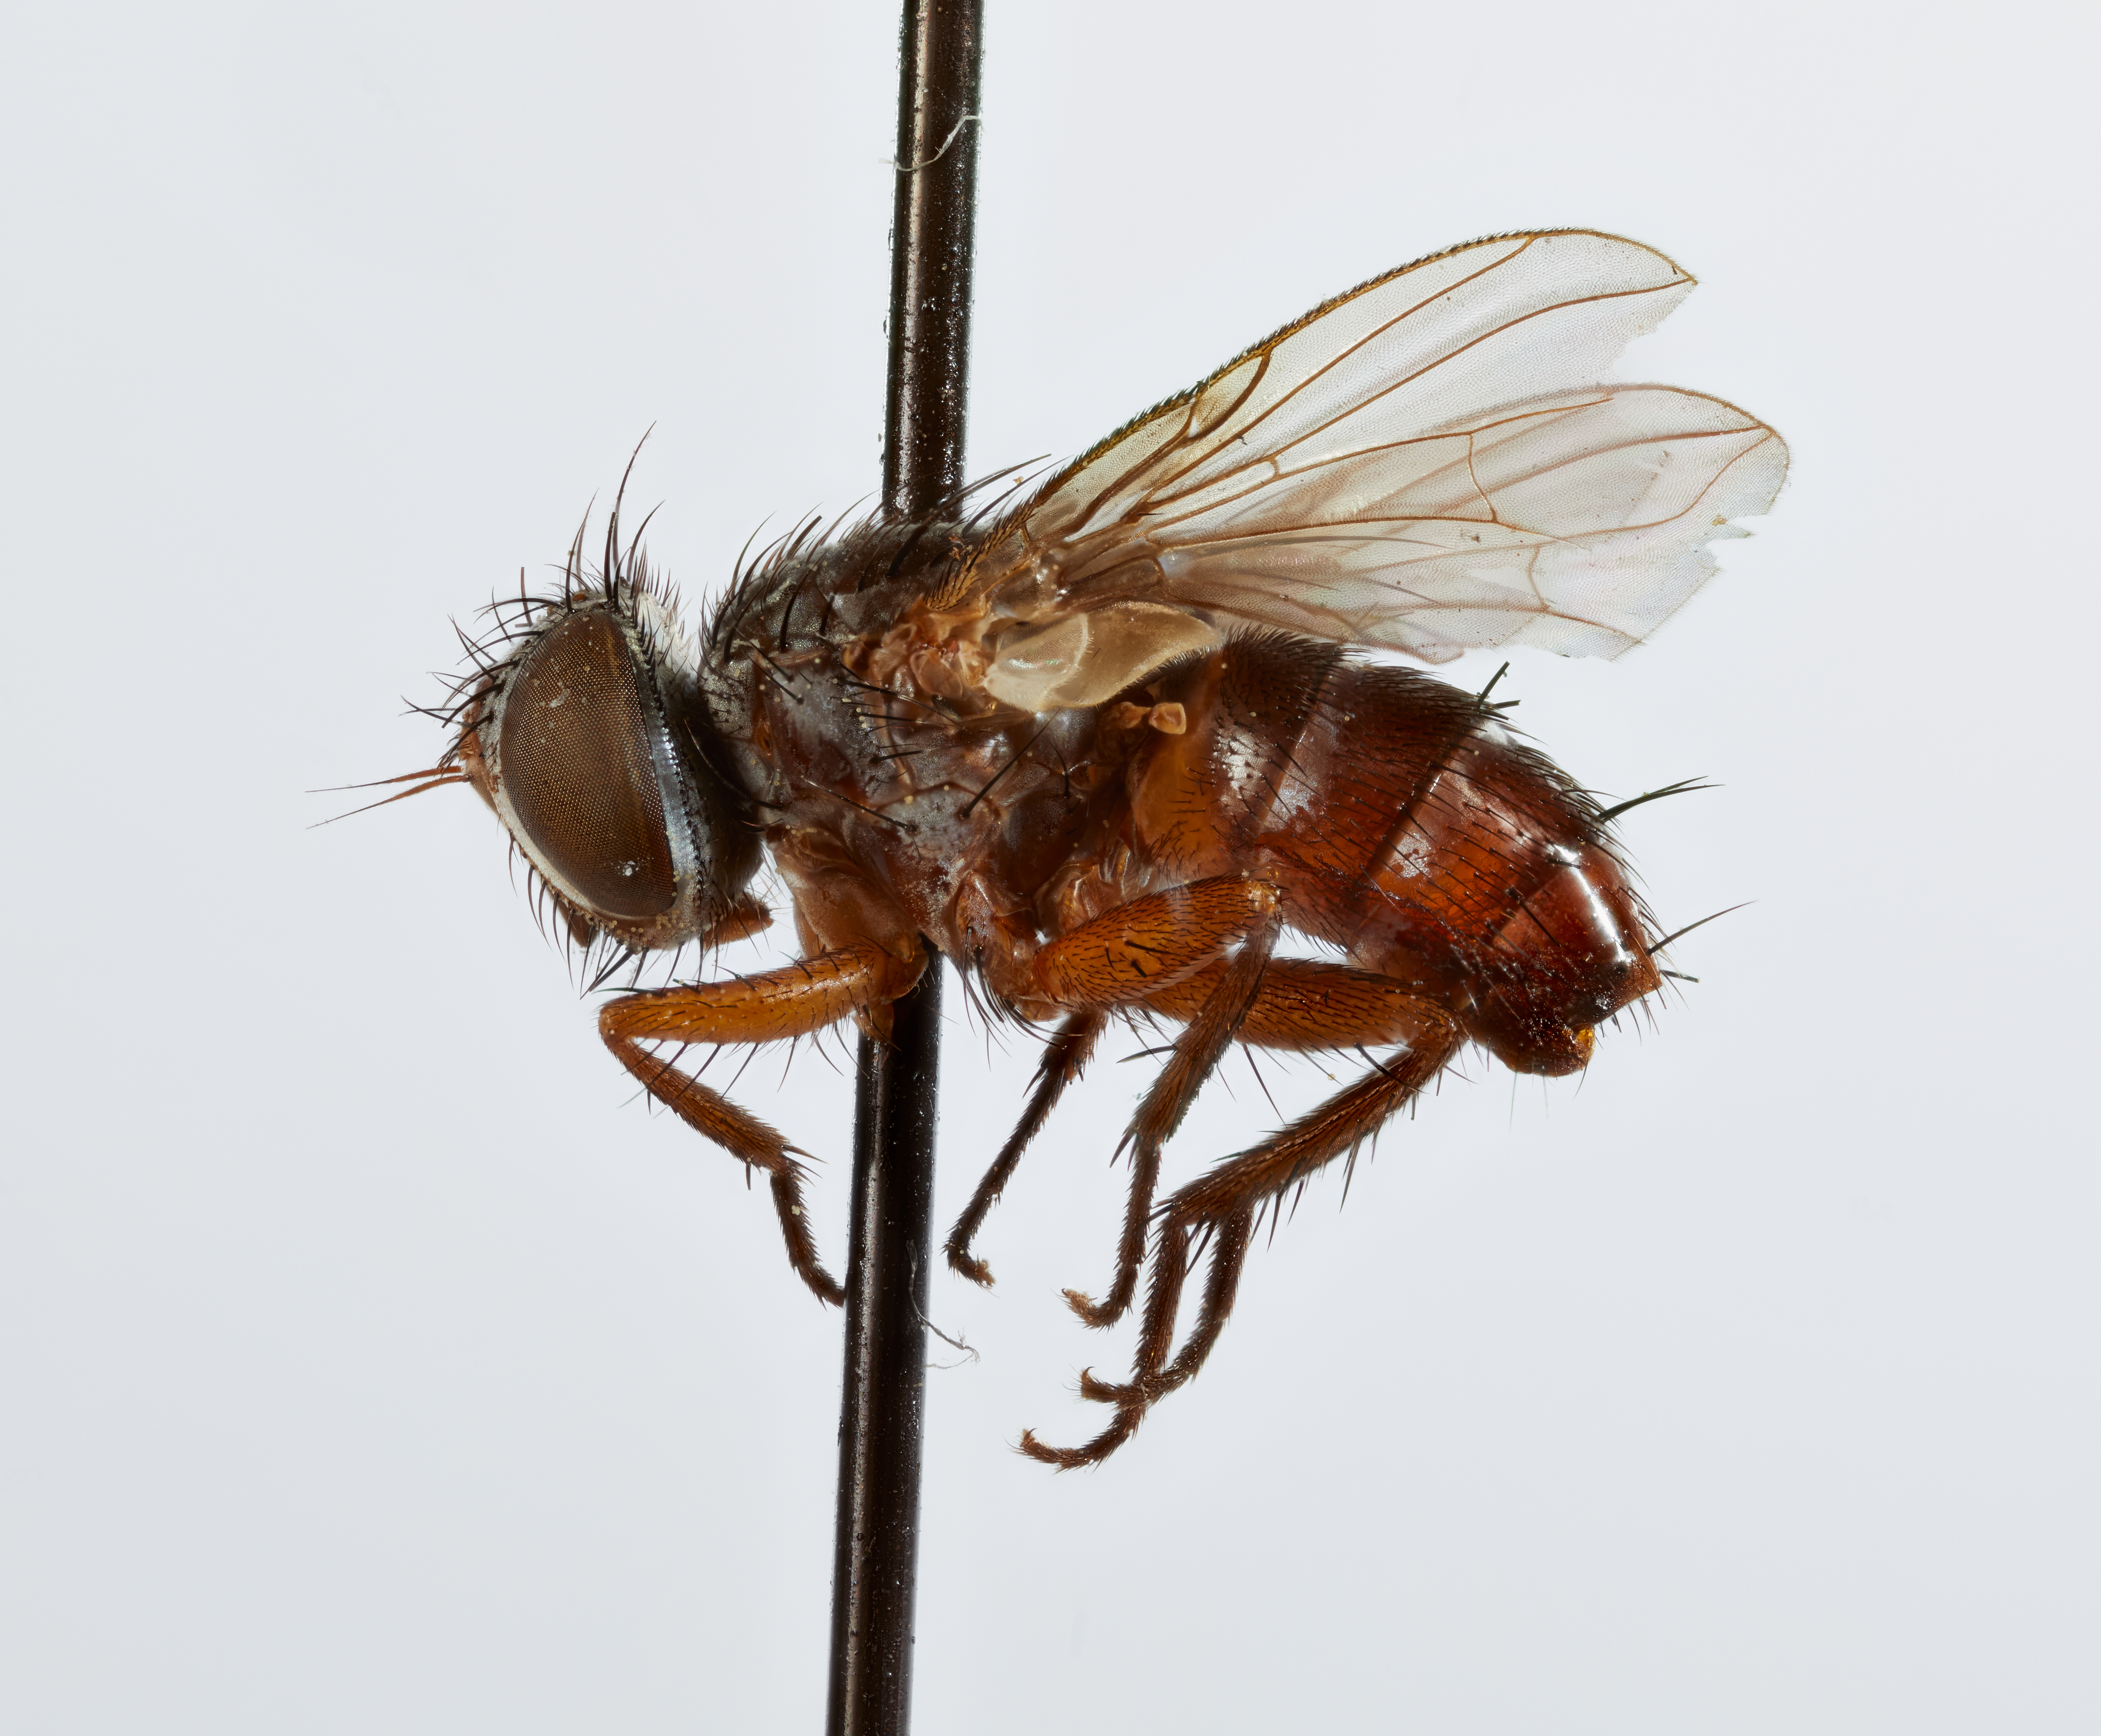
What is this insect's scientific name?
Miamimyia cincta
